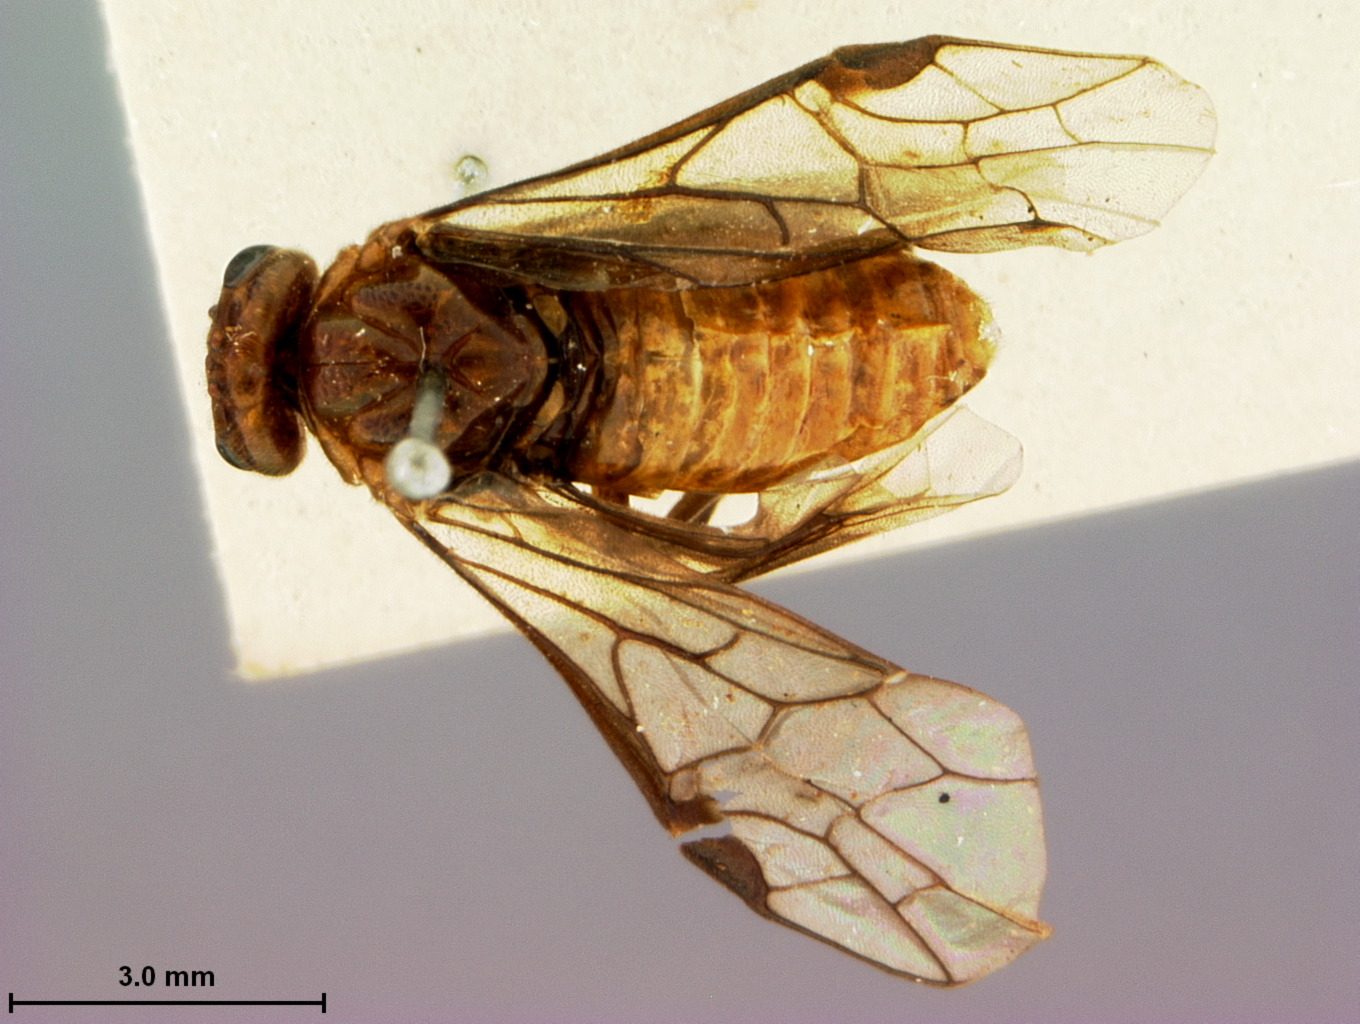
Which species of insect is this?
Hemichroa orientalis
